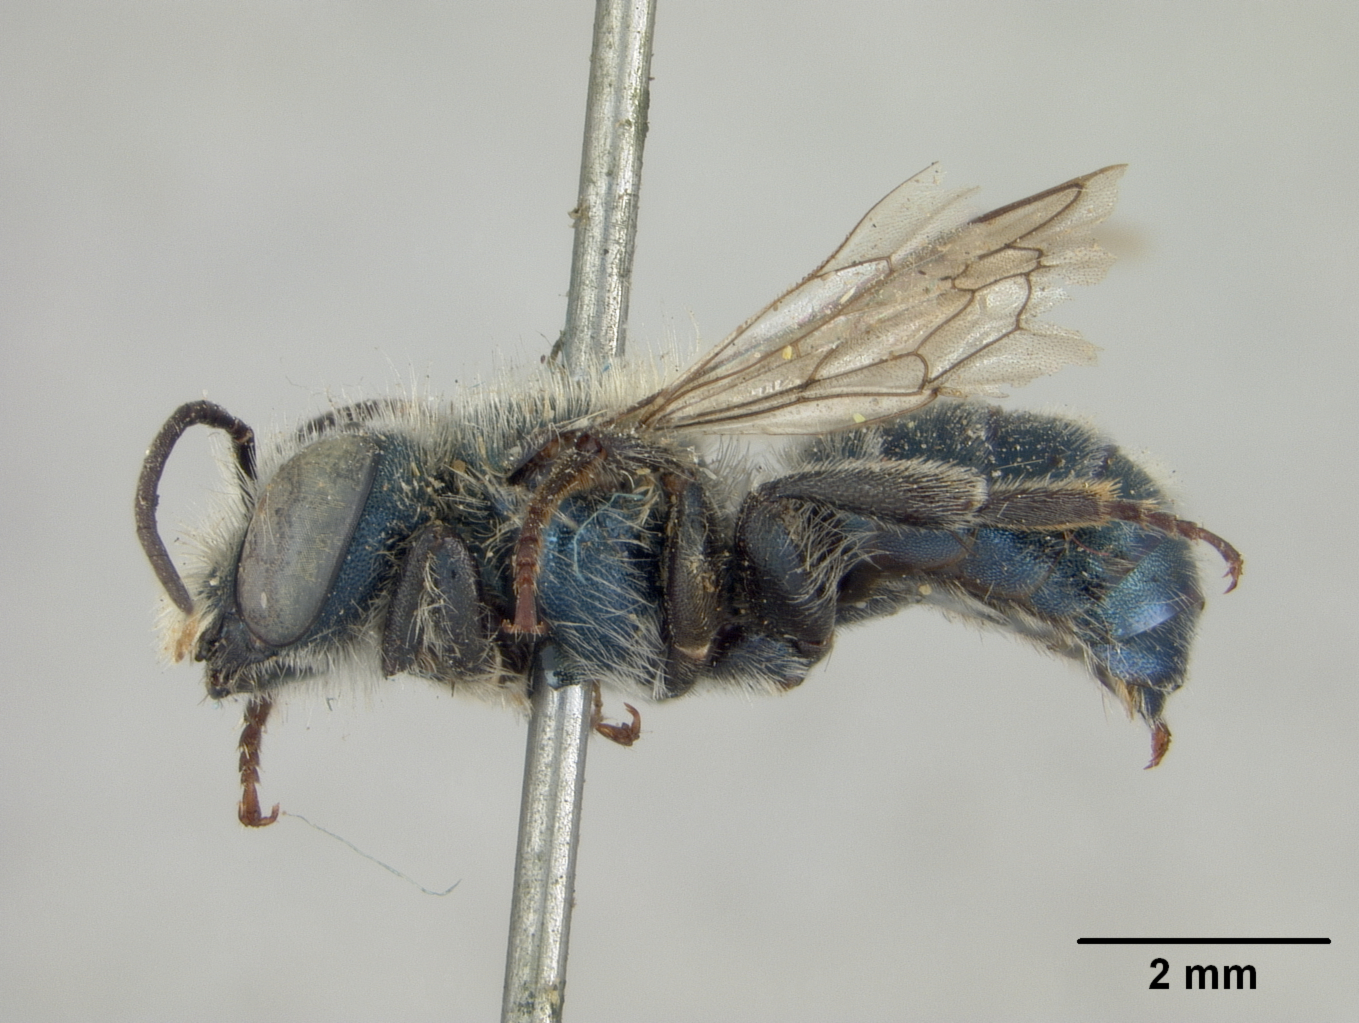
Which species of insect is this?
Osmia bakeri
